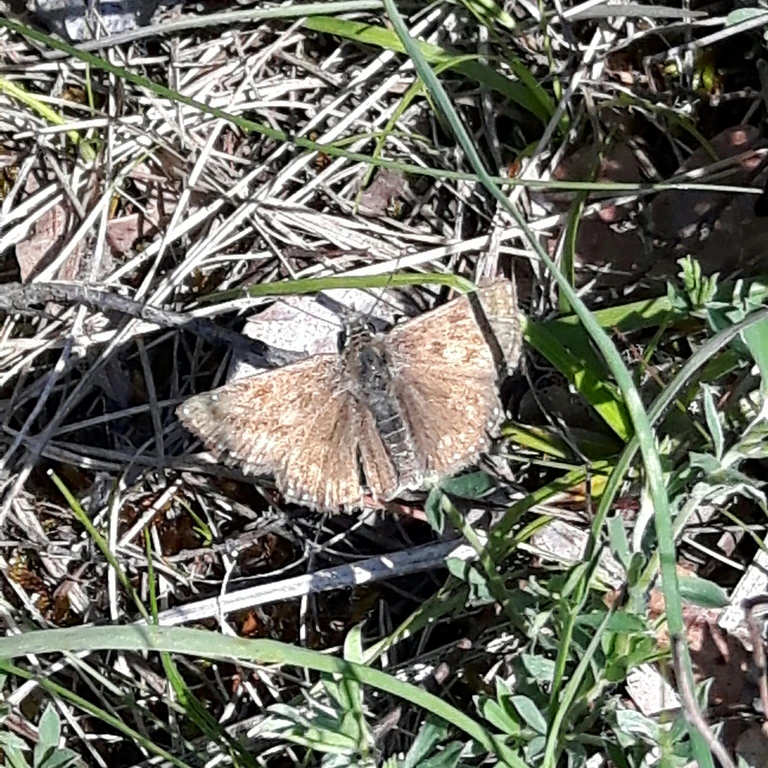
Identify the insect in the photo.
Erynnis tages
